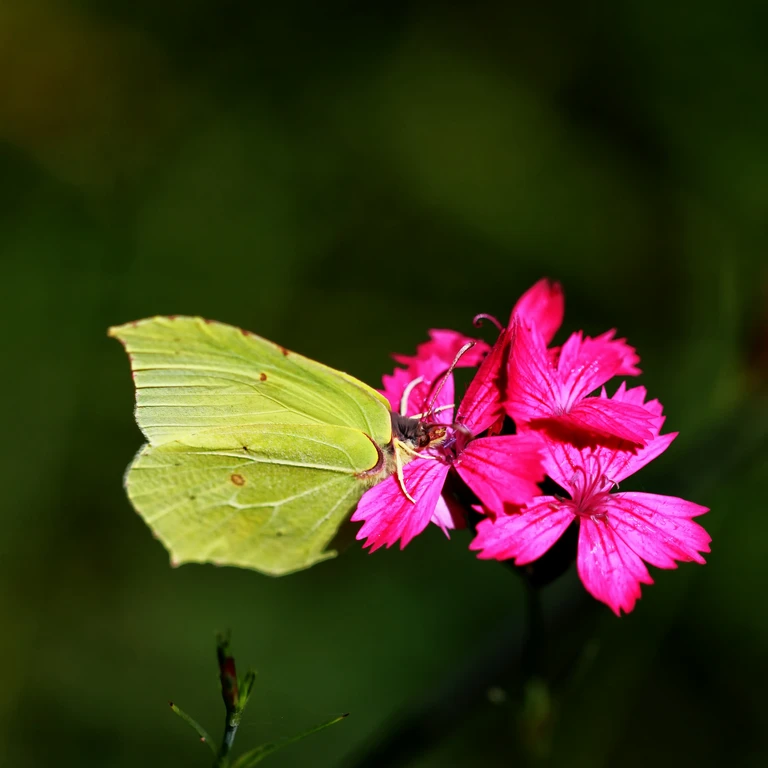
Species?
Gonepteryx rhamni
